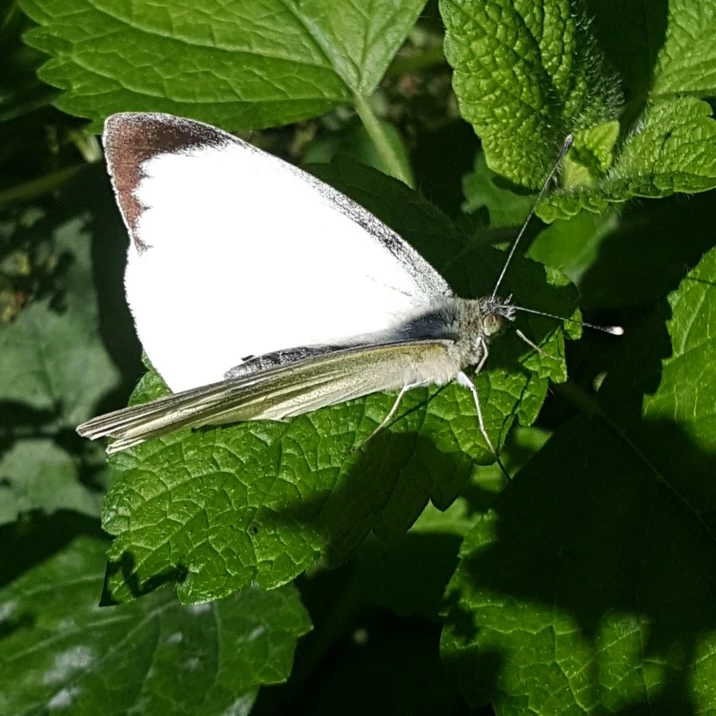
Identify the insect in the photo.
Pieris brassicae
